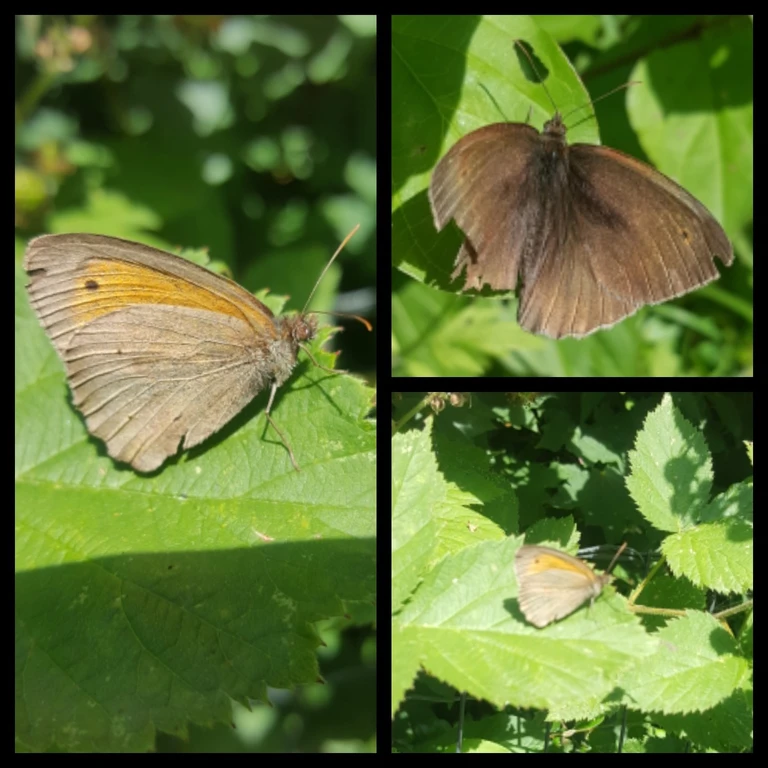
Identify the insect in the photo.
Maniola jurtina
